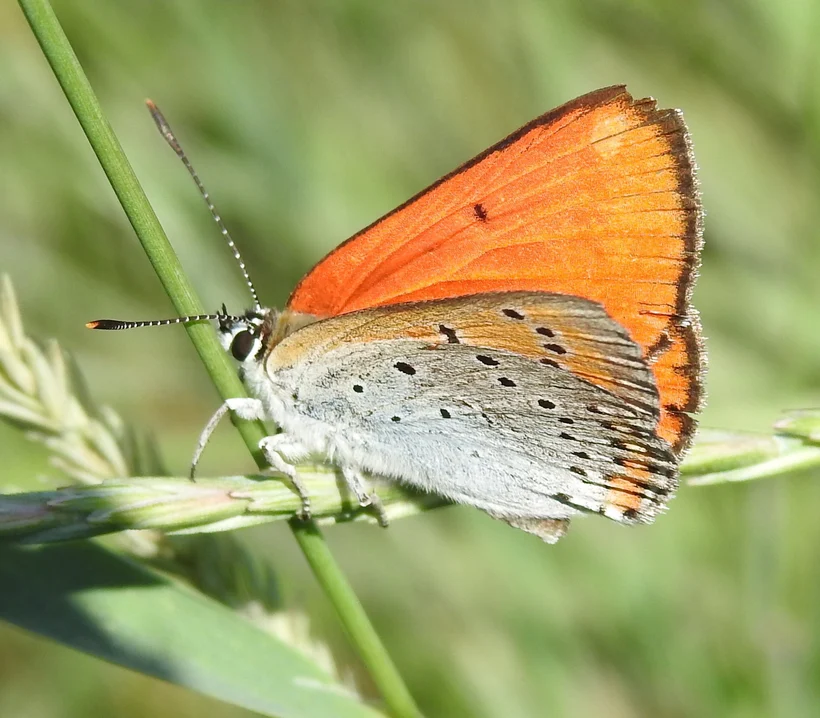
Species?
Lycaena dispar
